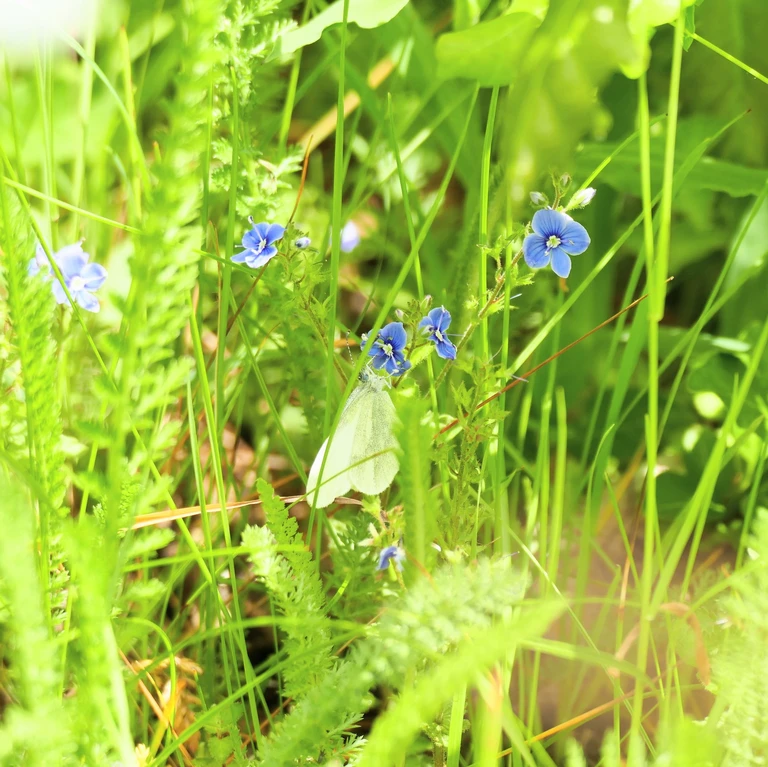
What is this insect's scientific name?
Leptidea sinapis/juvernica
